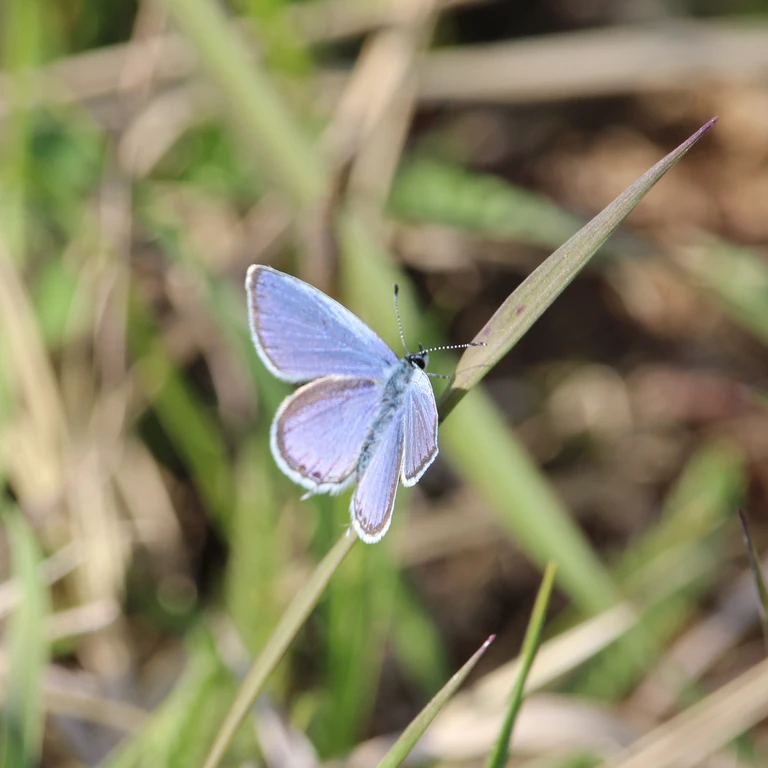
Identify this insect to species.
Cupido argiades (also Elkalyce argiades)
